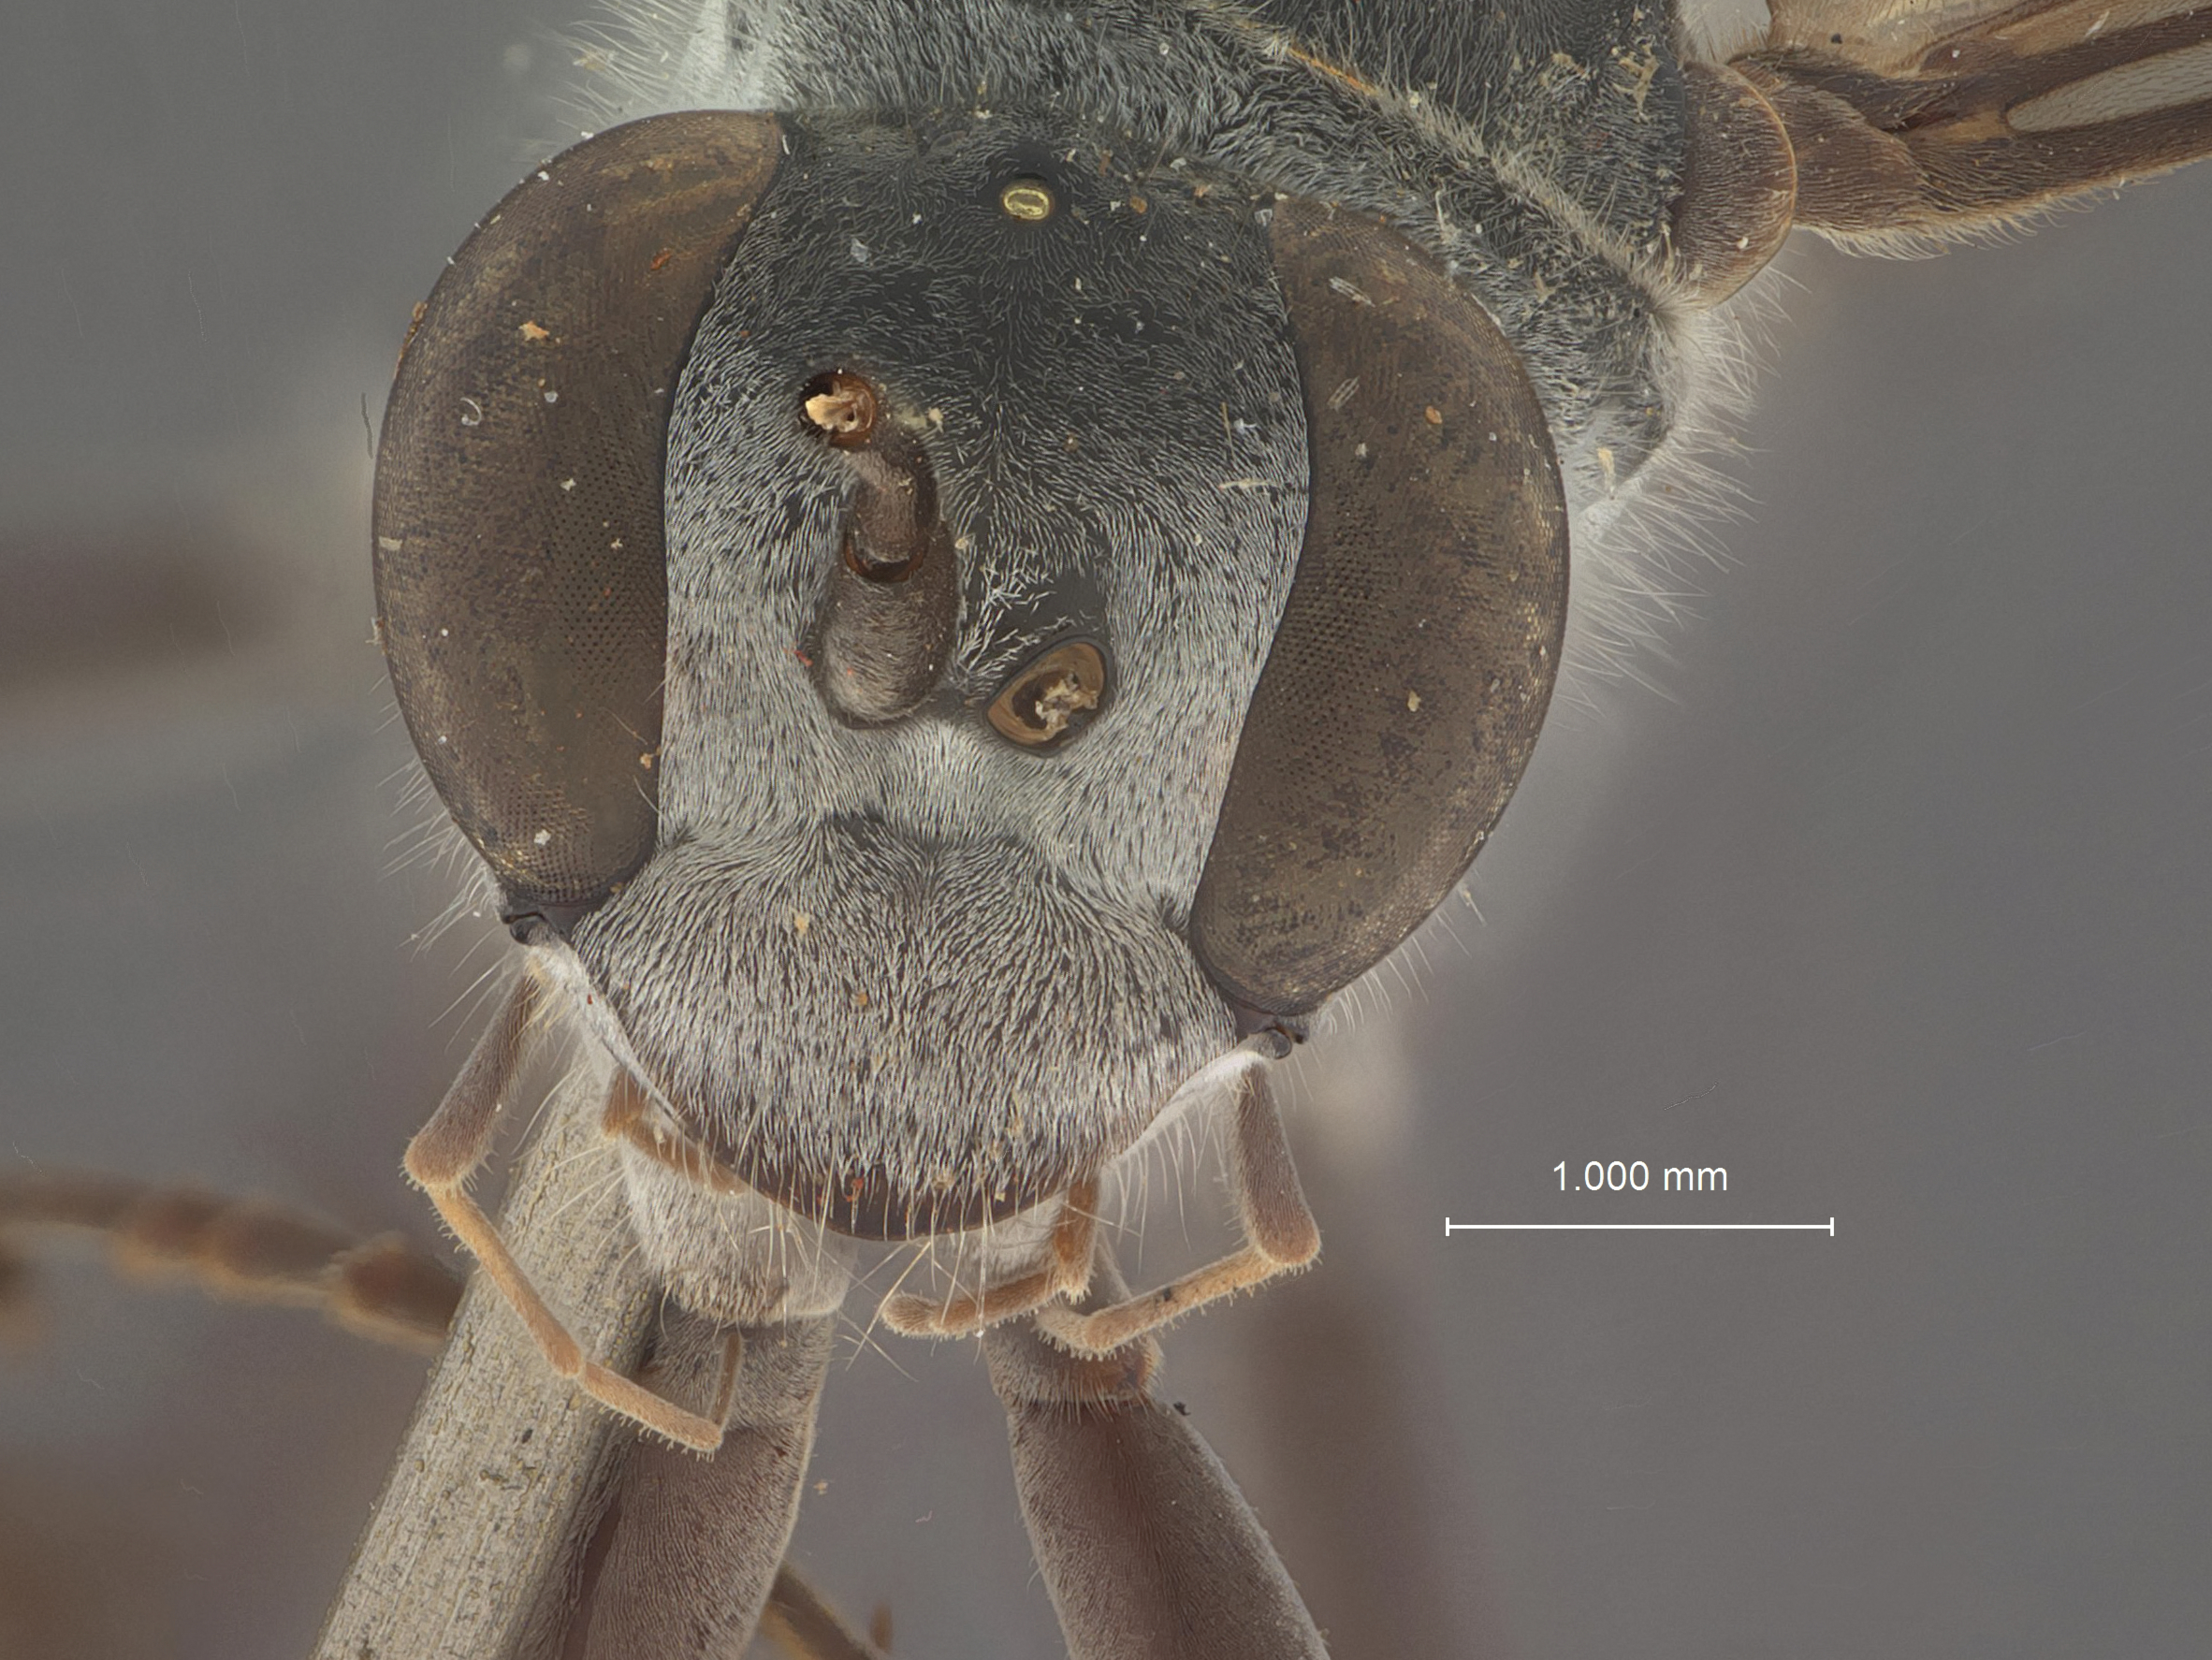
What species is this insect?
Pseudagenia innotata
